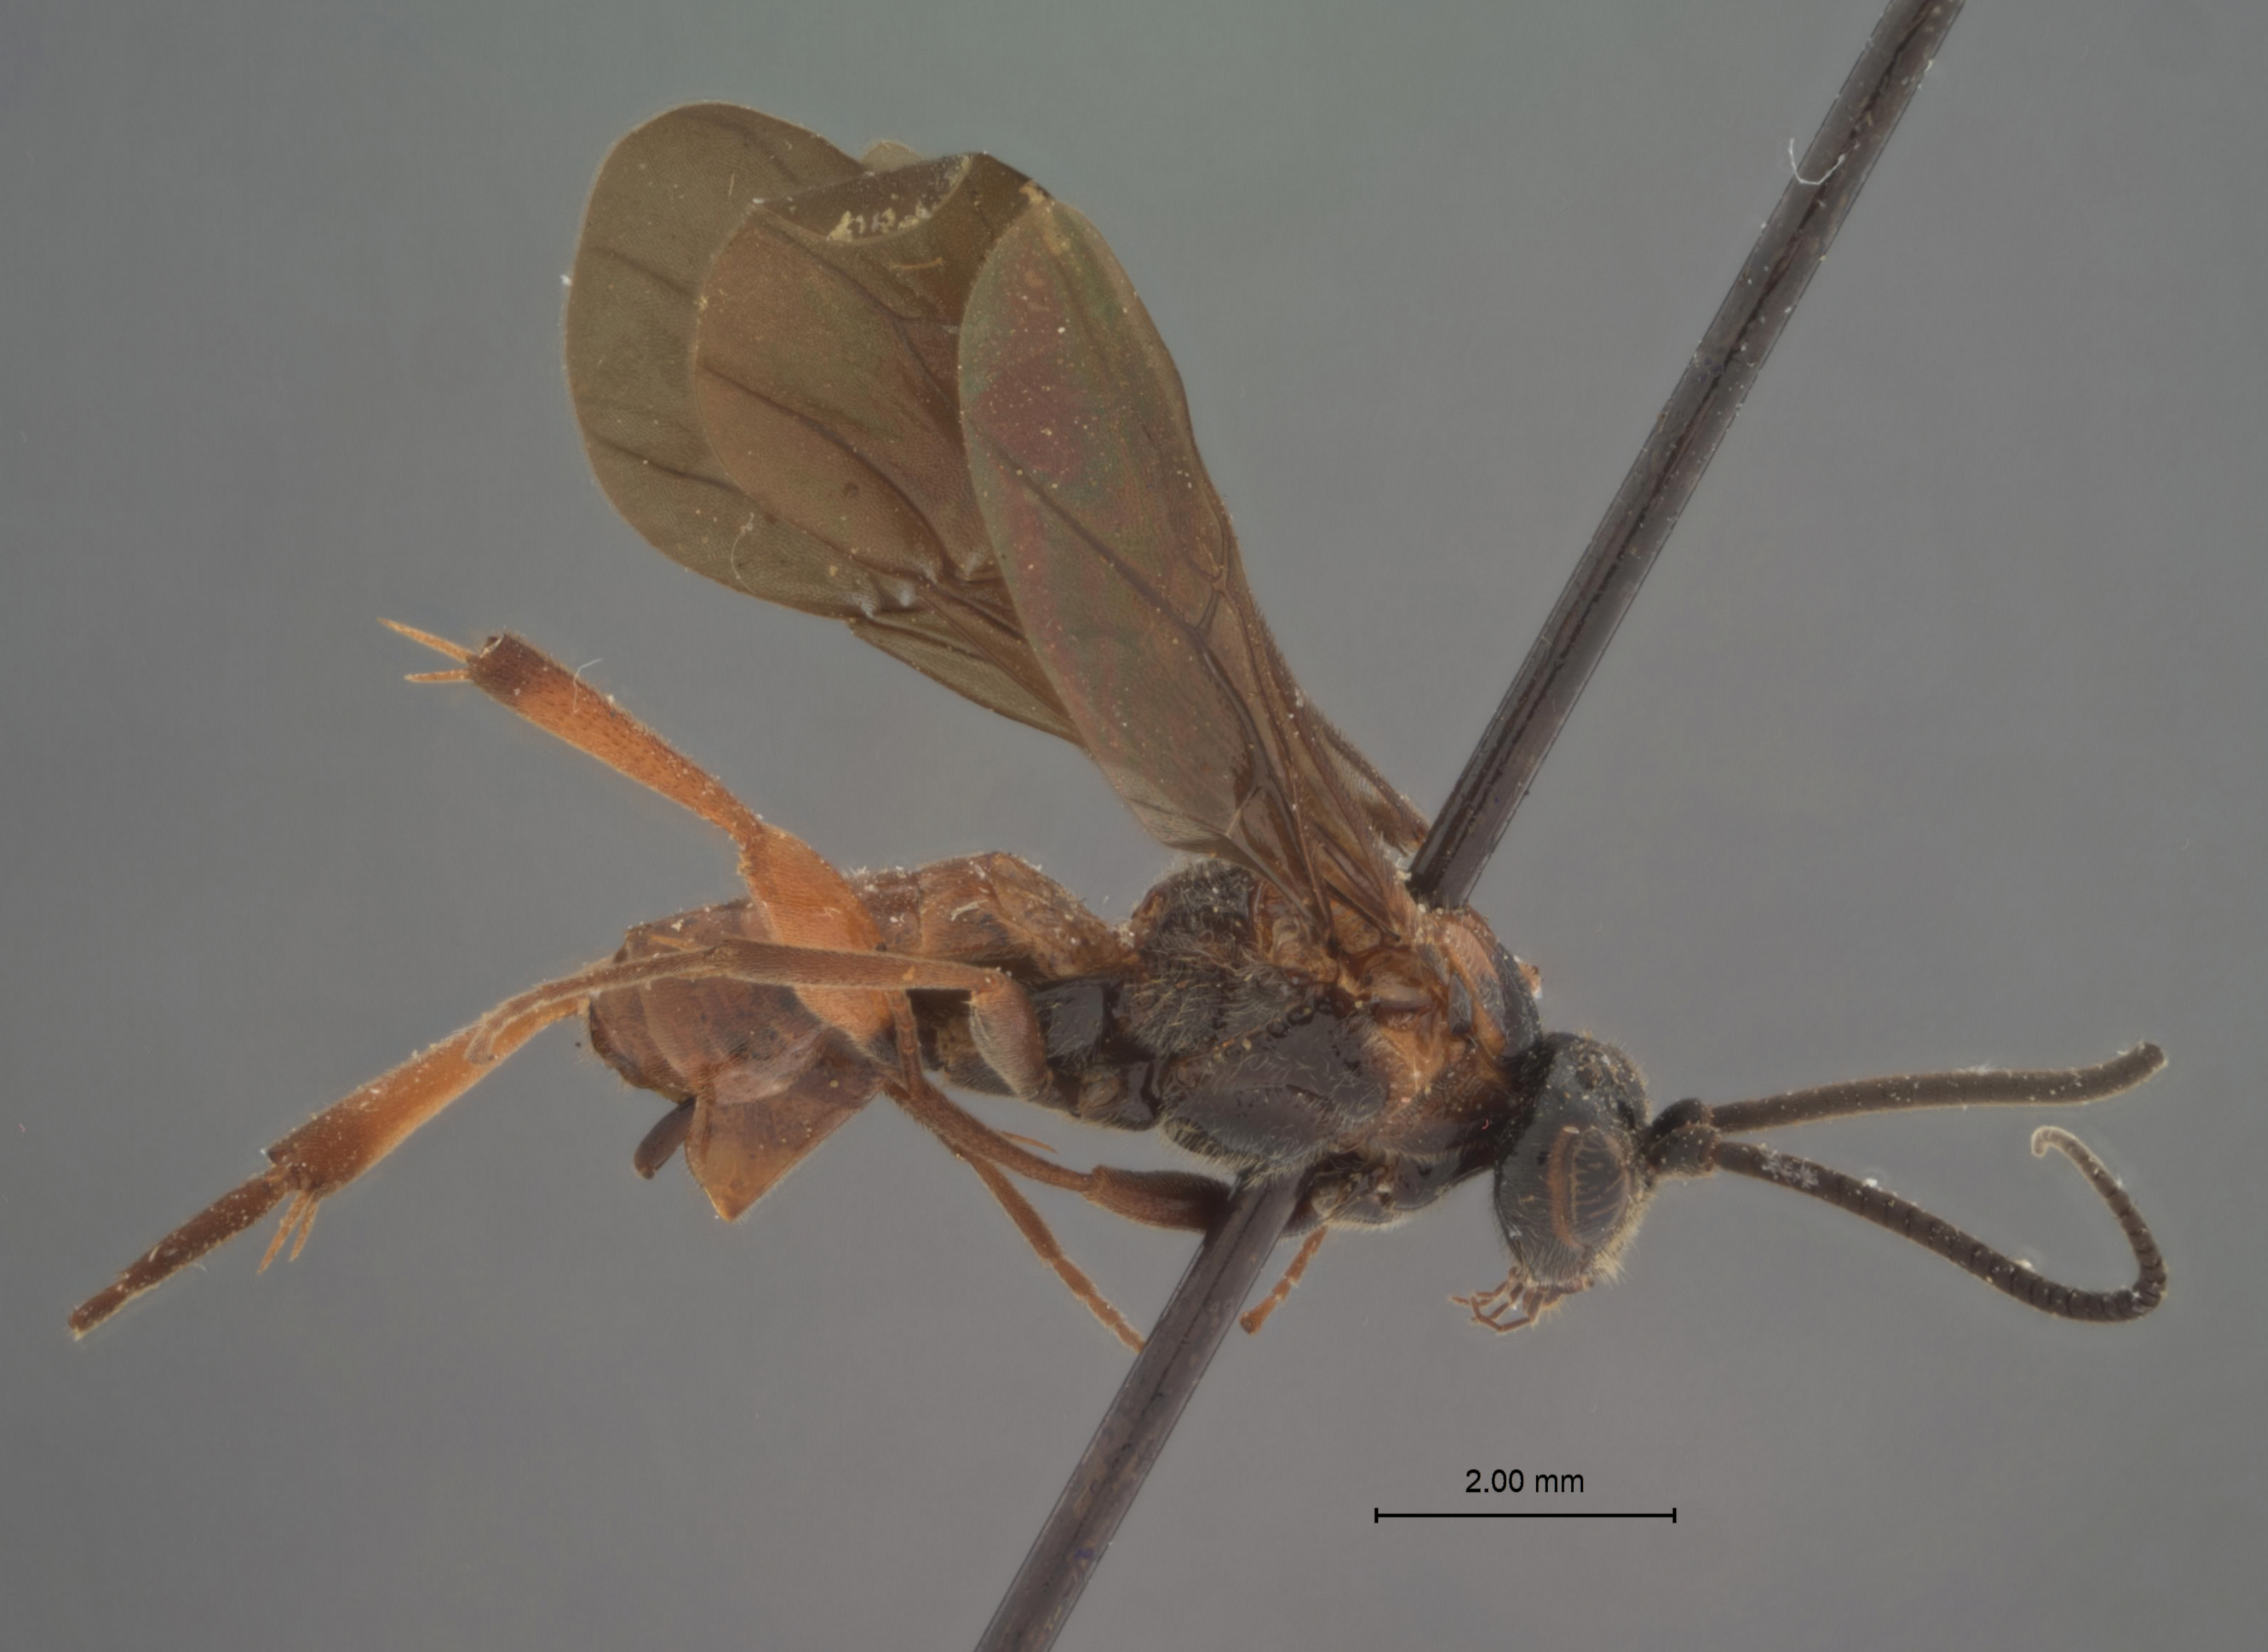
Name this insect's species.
Cardiochiles nigriceps
